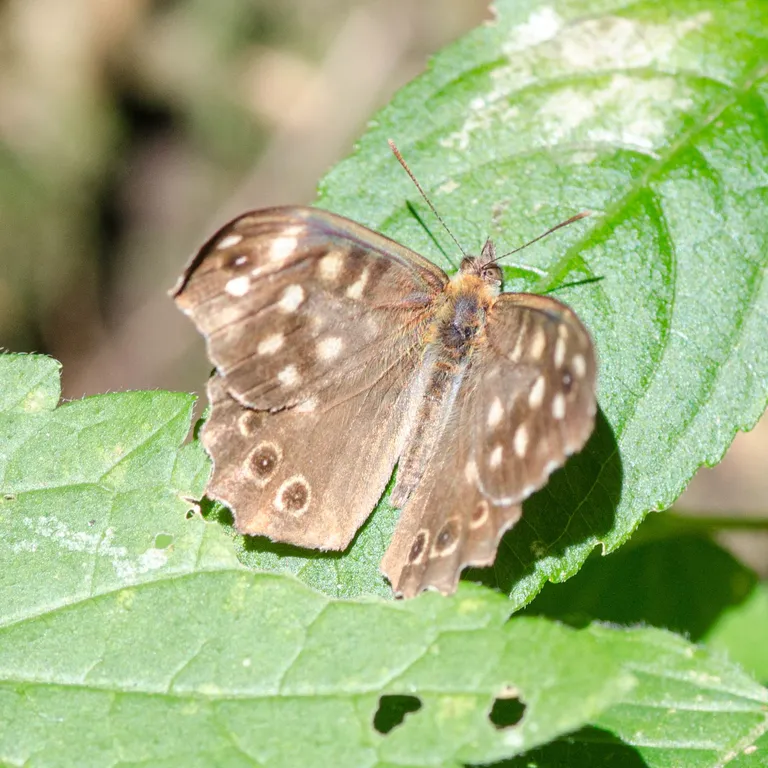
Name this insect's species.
Pararge aegeria
